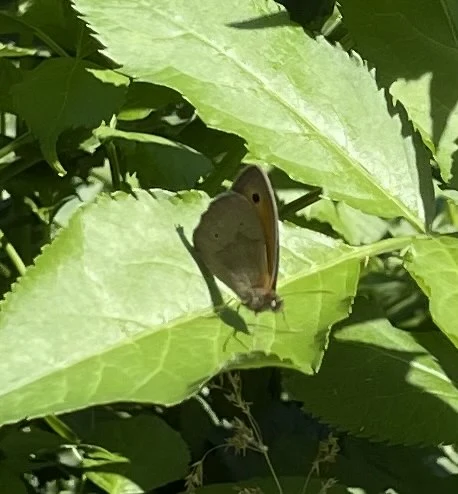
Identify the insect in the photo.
Maniola jurtina
